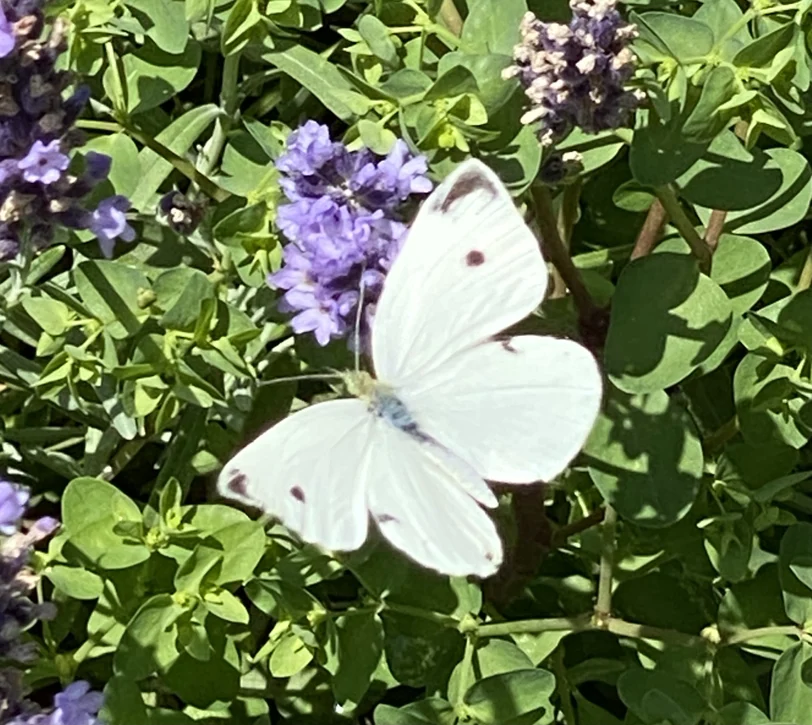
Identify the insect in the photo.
Pieris rapae
